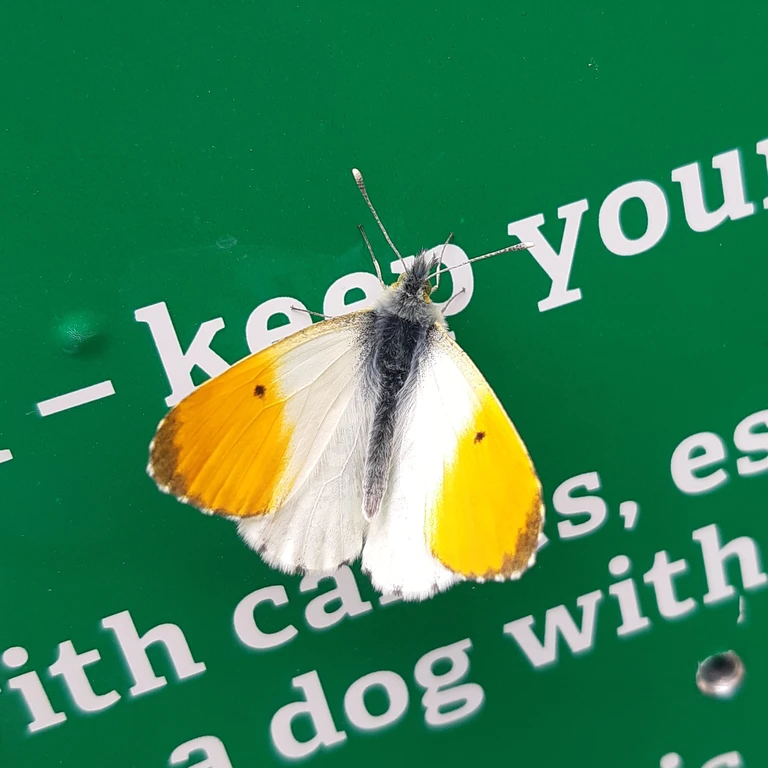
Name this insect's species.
Anthocharis cardamines
